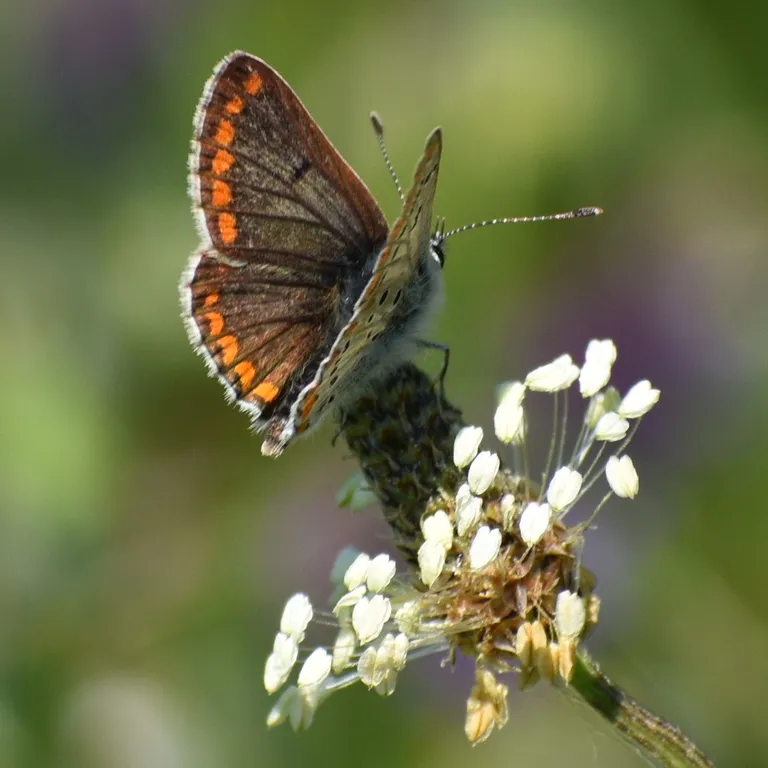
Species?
Aricia agestis/artaxerxes
